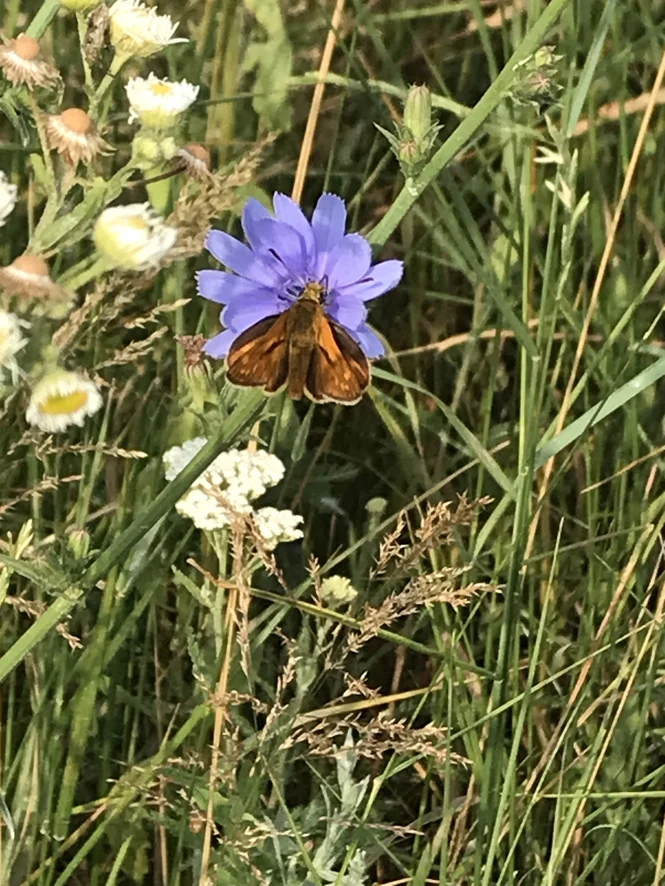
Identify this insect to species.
Ochlodes sylvanus (also Ochlodes venata)
